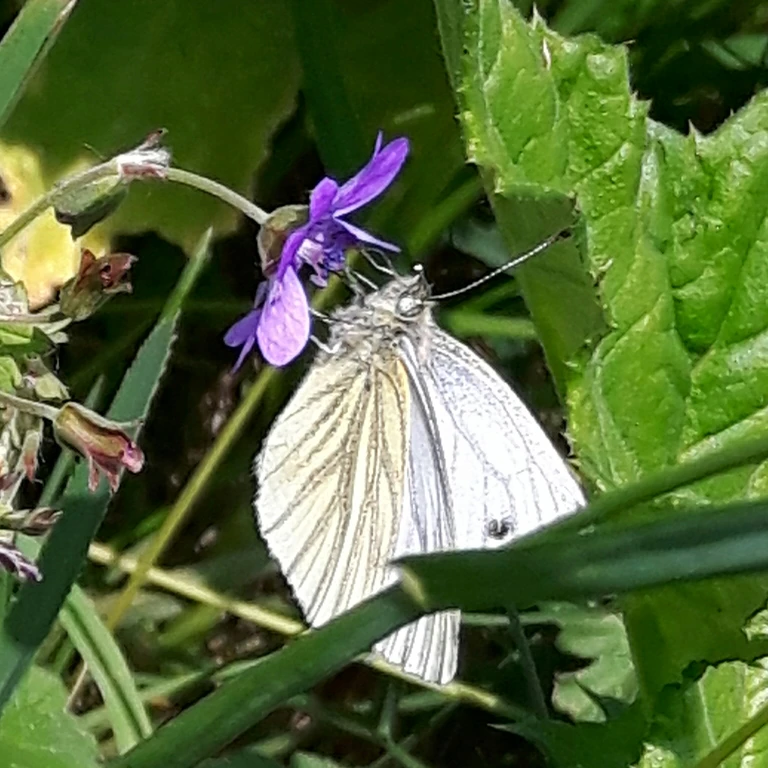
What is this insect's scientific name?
Pieris napi
